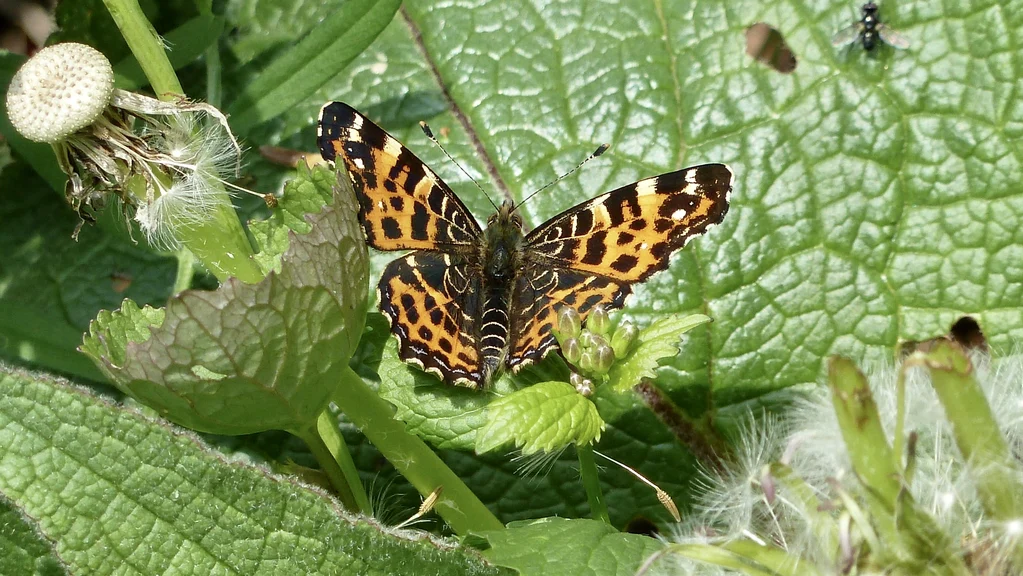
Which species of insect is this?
Araschnia levana
